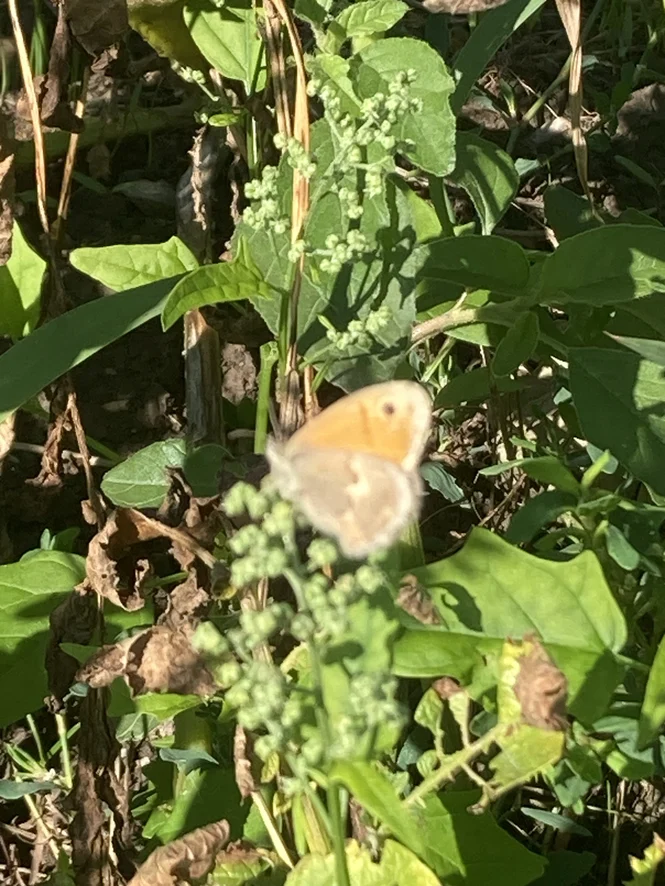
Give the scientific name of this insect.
Coenonympha pamphilus
